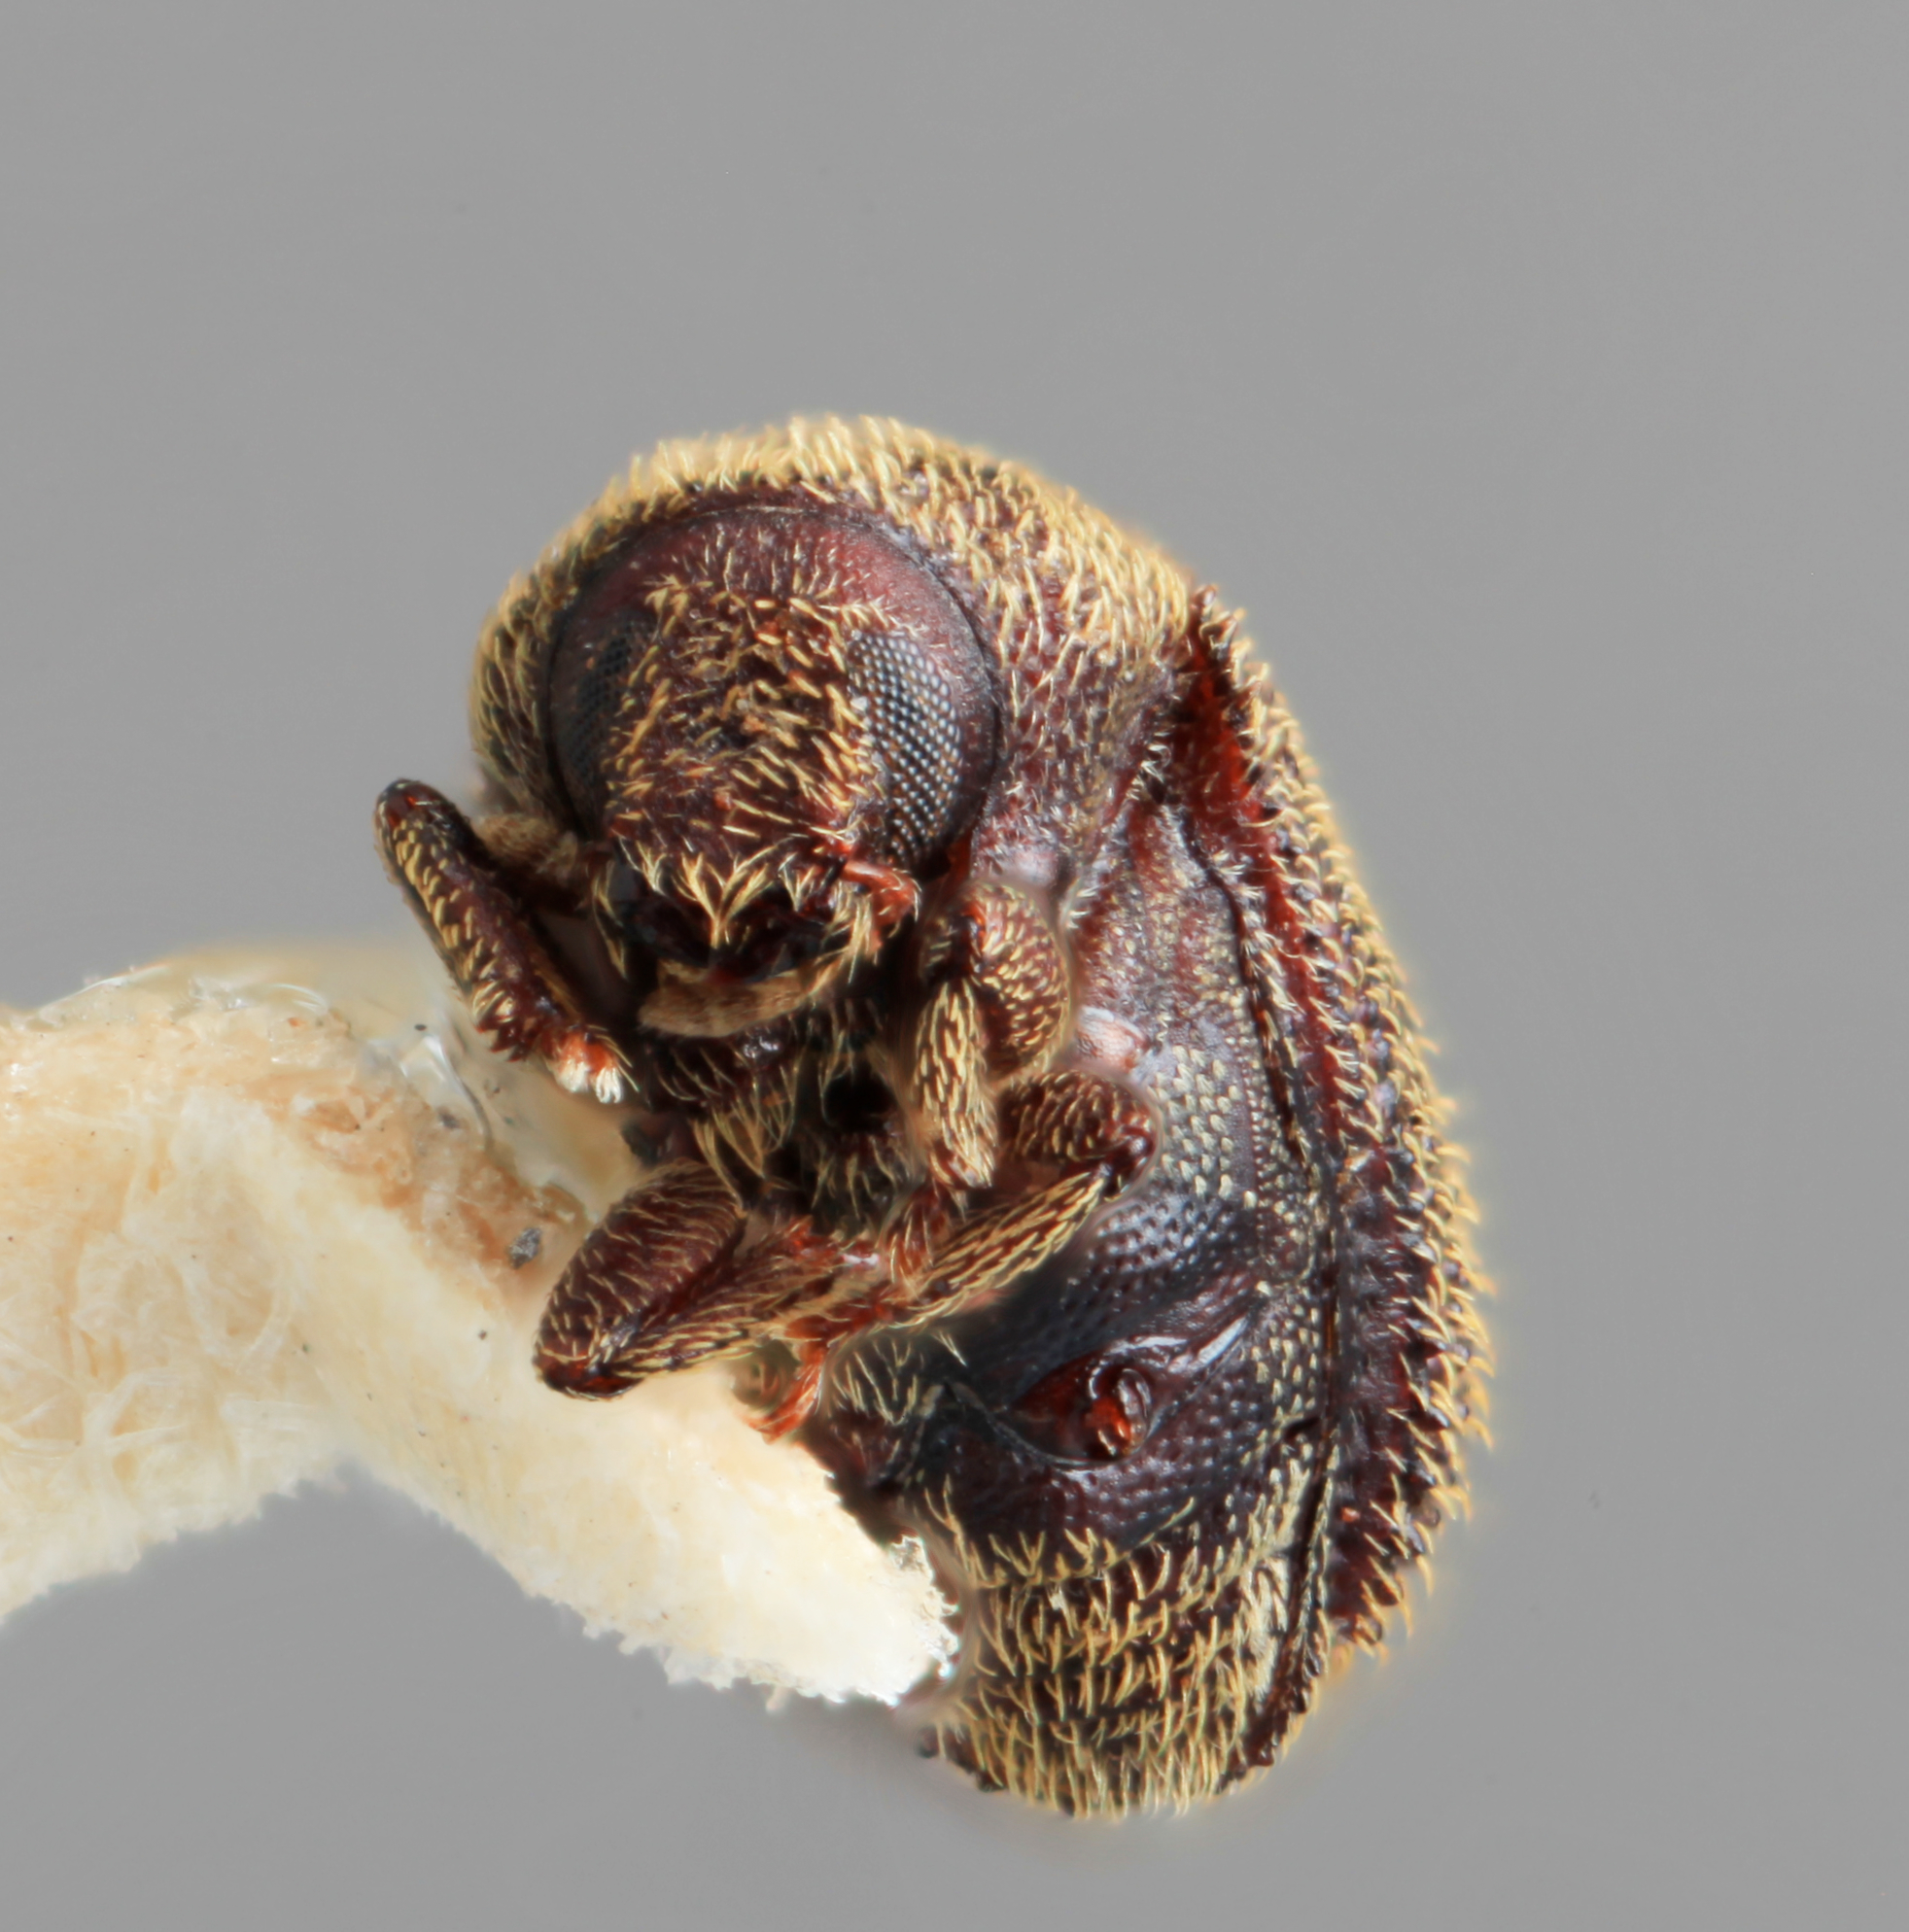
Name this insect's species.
Pseudoxylechinus rugatus
